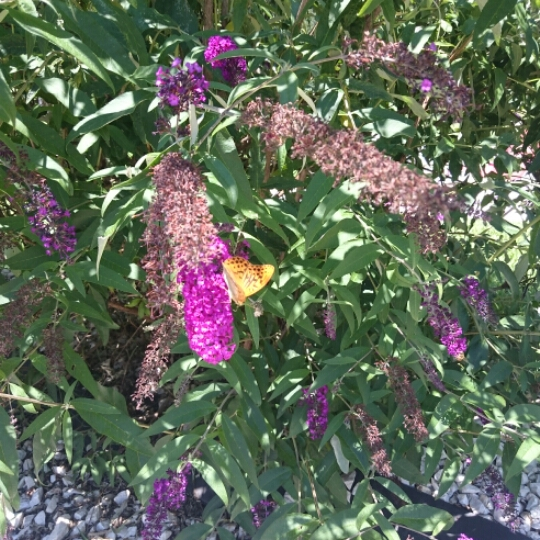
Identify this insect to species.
Argynnis paphia
